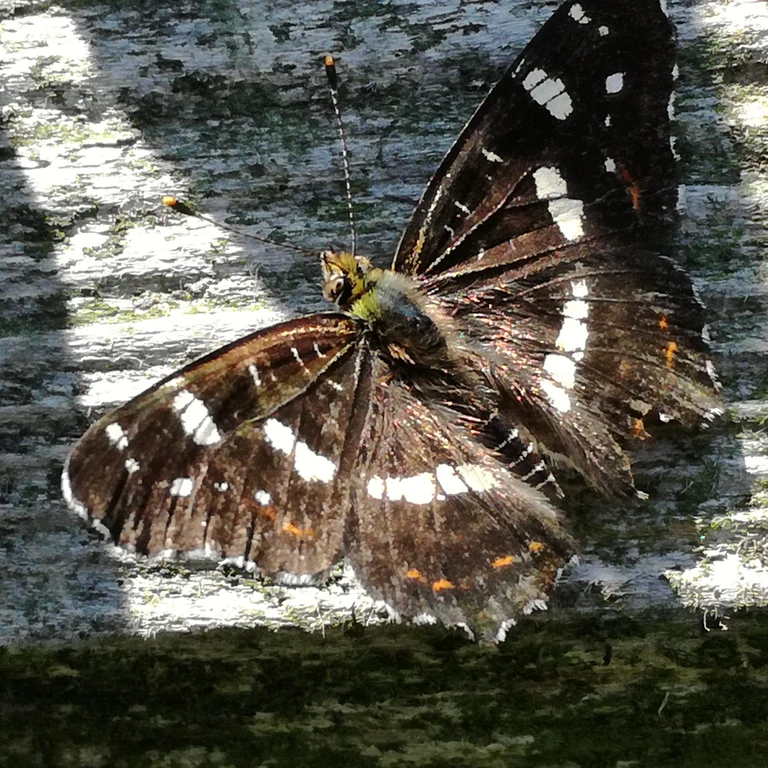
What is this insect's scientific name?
Araschnia levana
